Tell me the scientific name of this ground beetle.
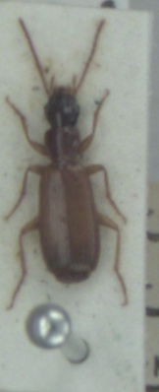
Paradromius linearis
